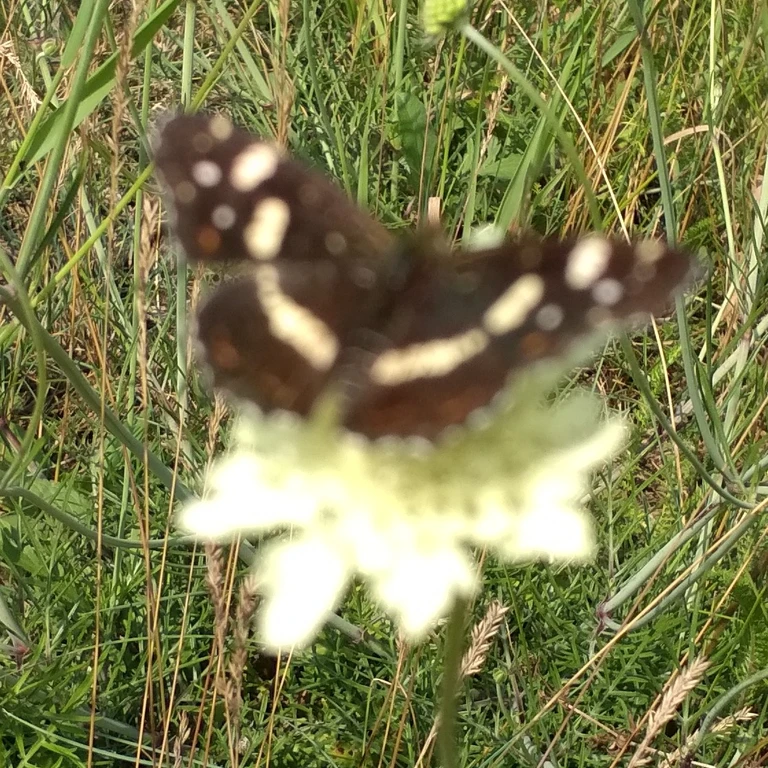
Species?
Araschnia levana
